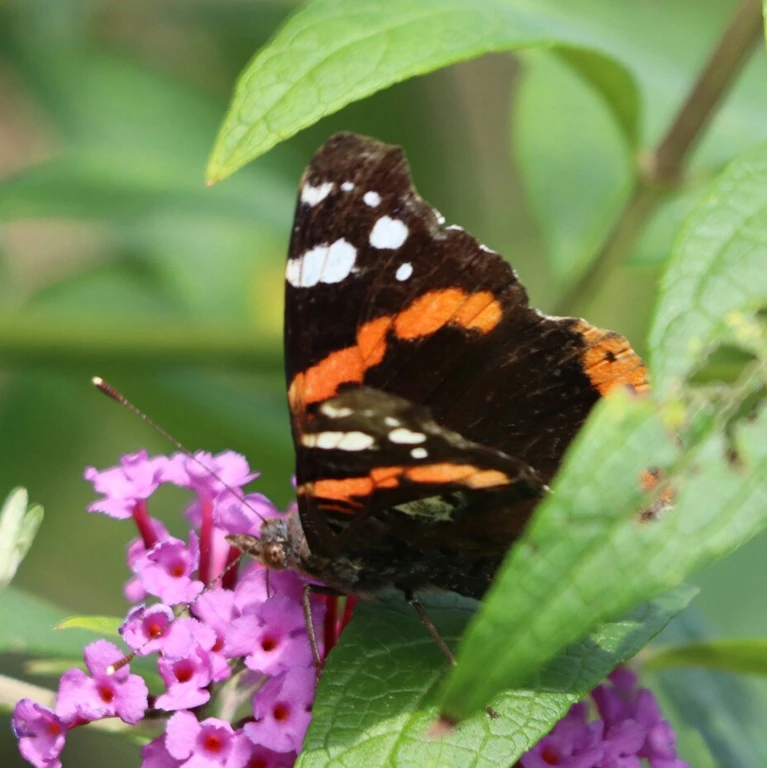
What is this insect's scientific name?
Vanessa atalanta
